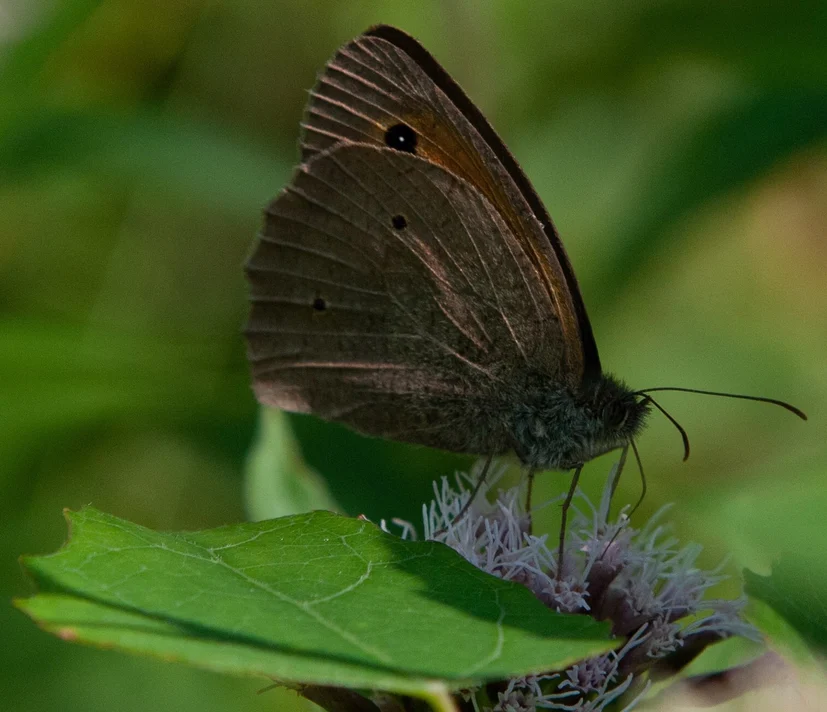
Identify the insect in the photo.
Maniola jurtina
